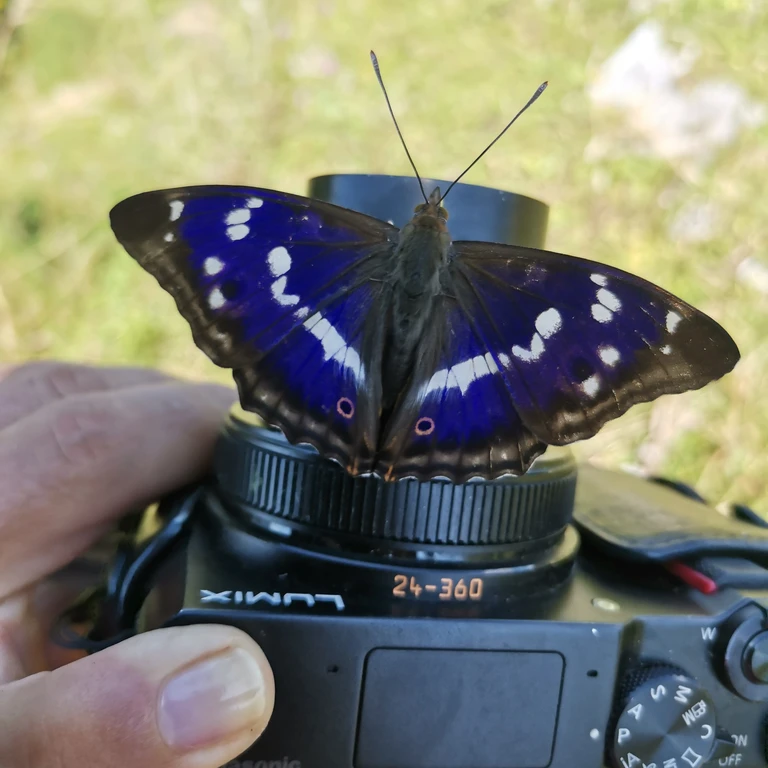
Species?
Apatura iris
